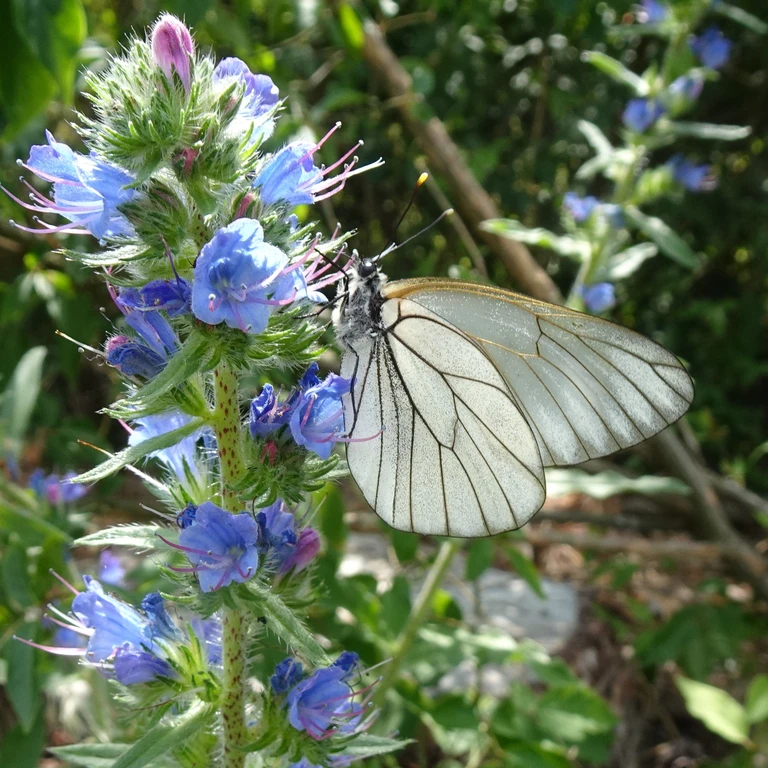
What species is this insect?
Aporia crataegi
